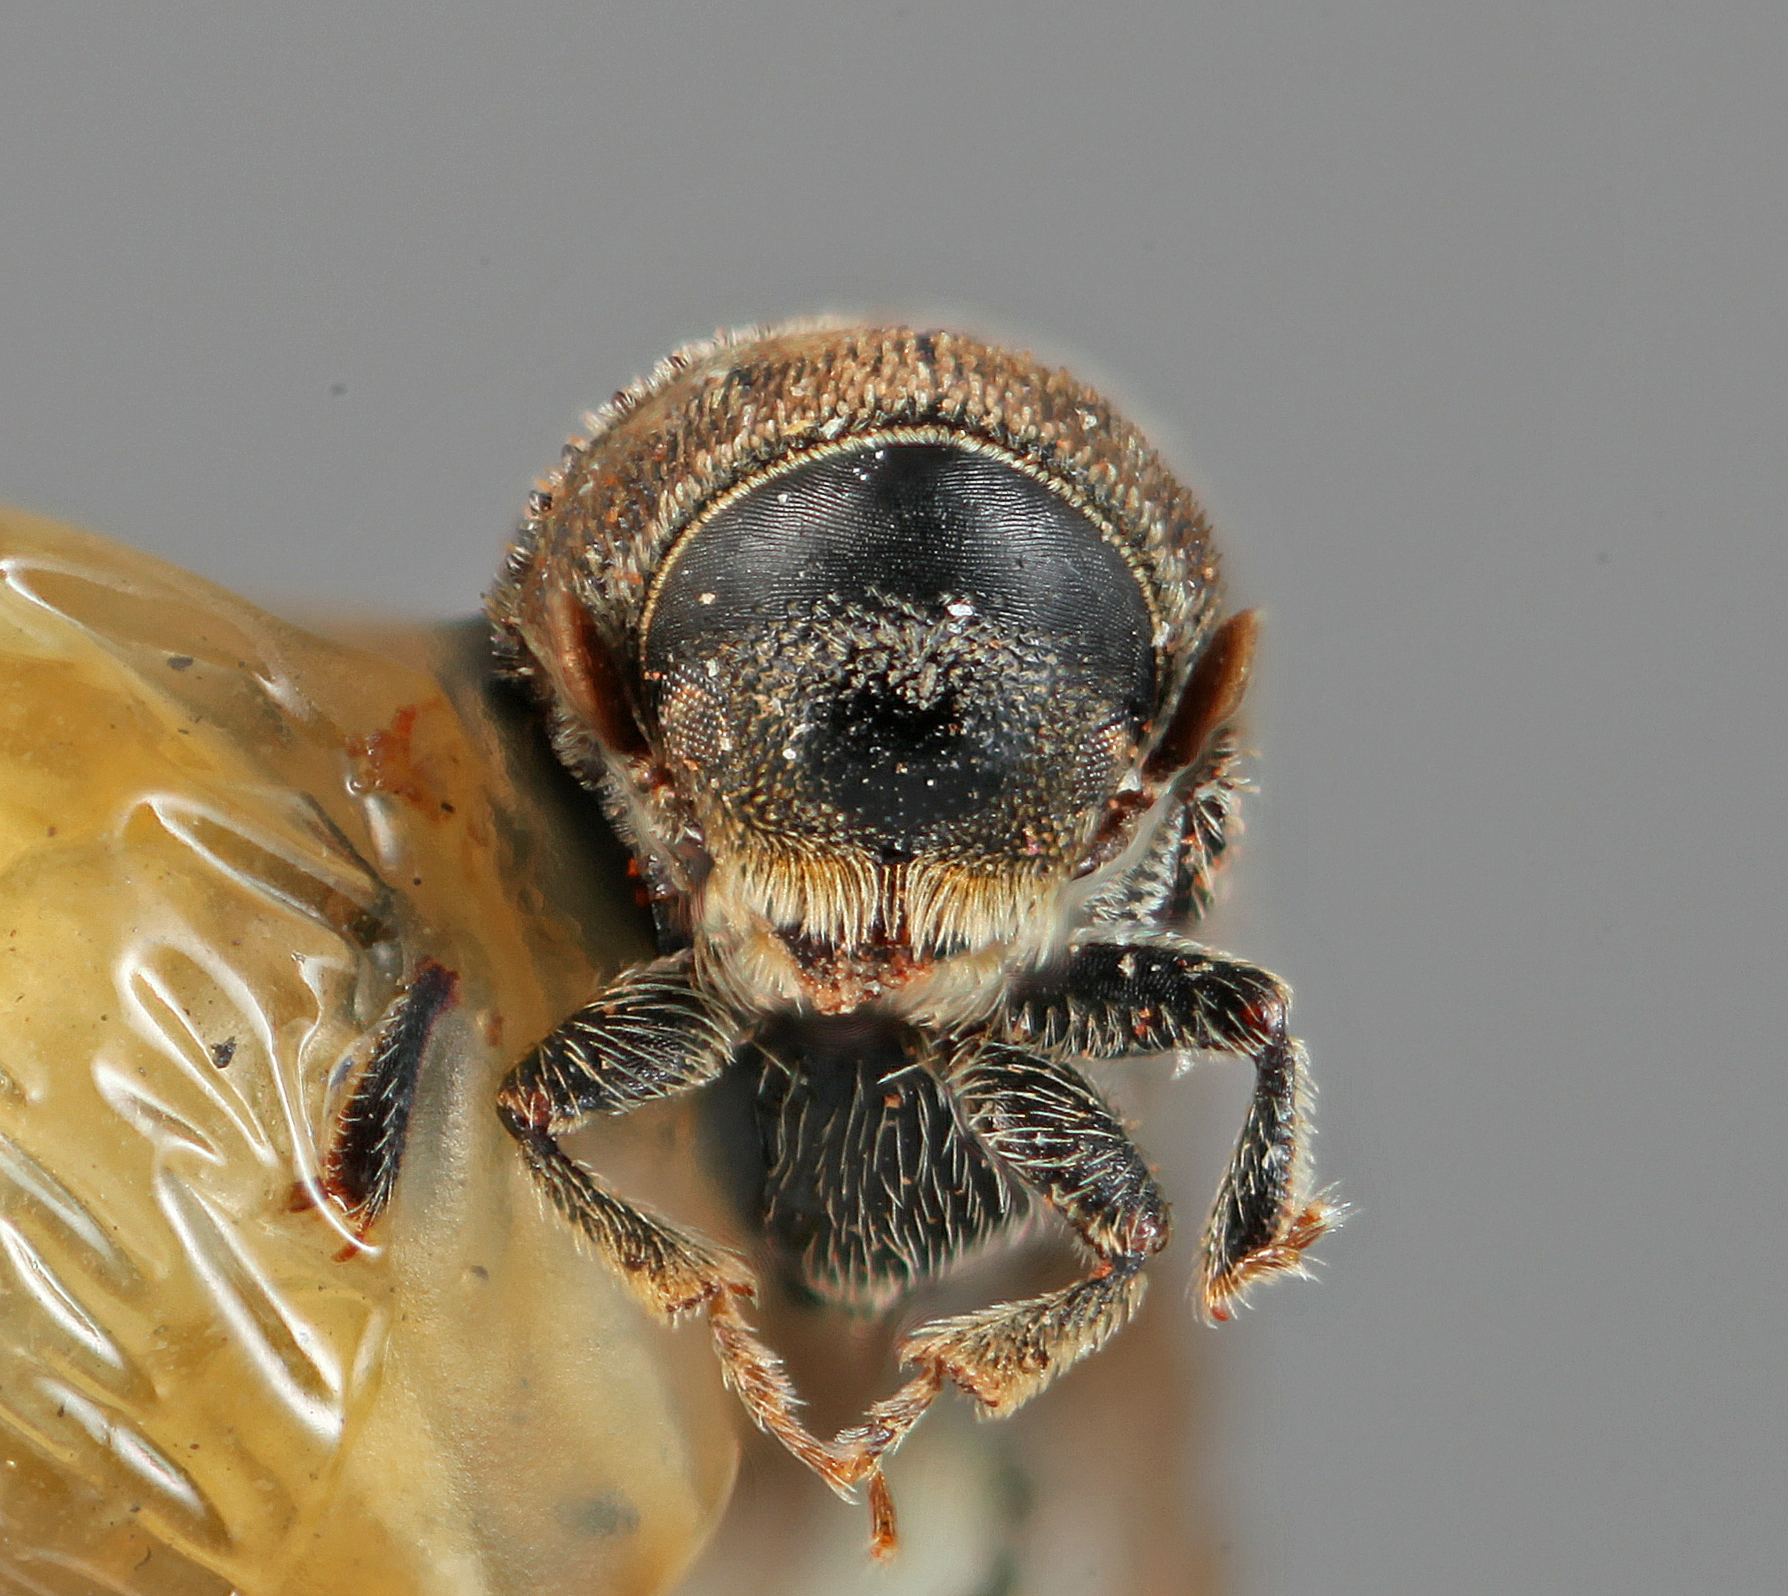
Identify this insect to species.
Carphoborus convexifrons
